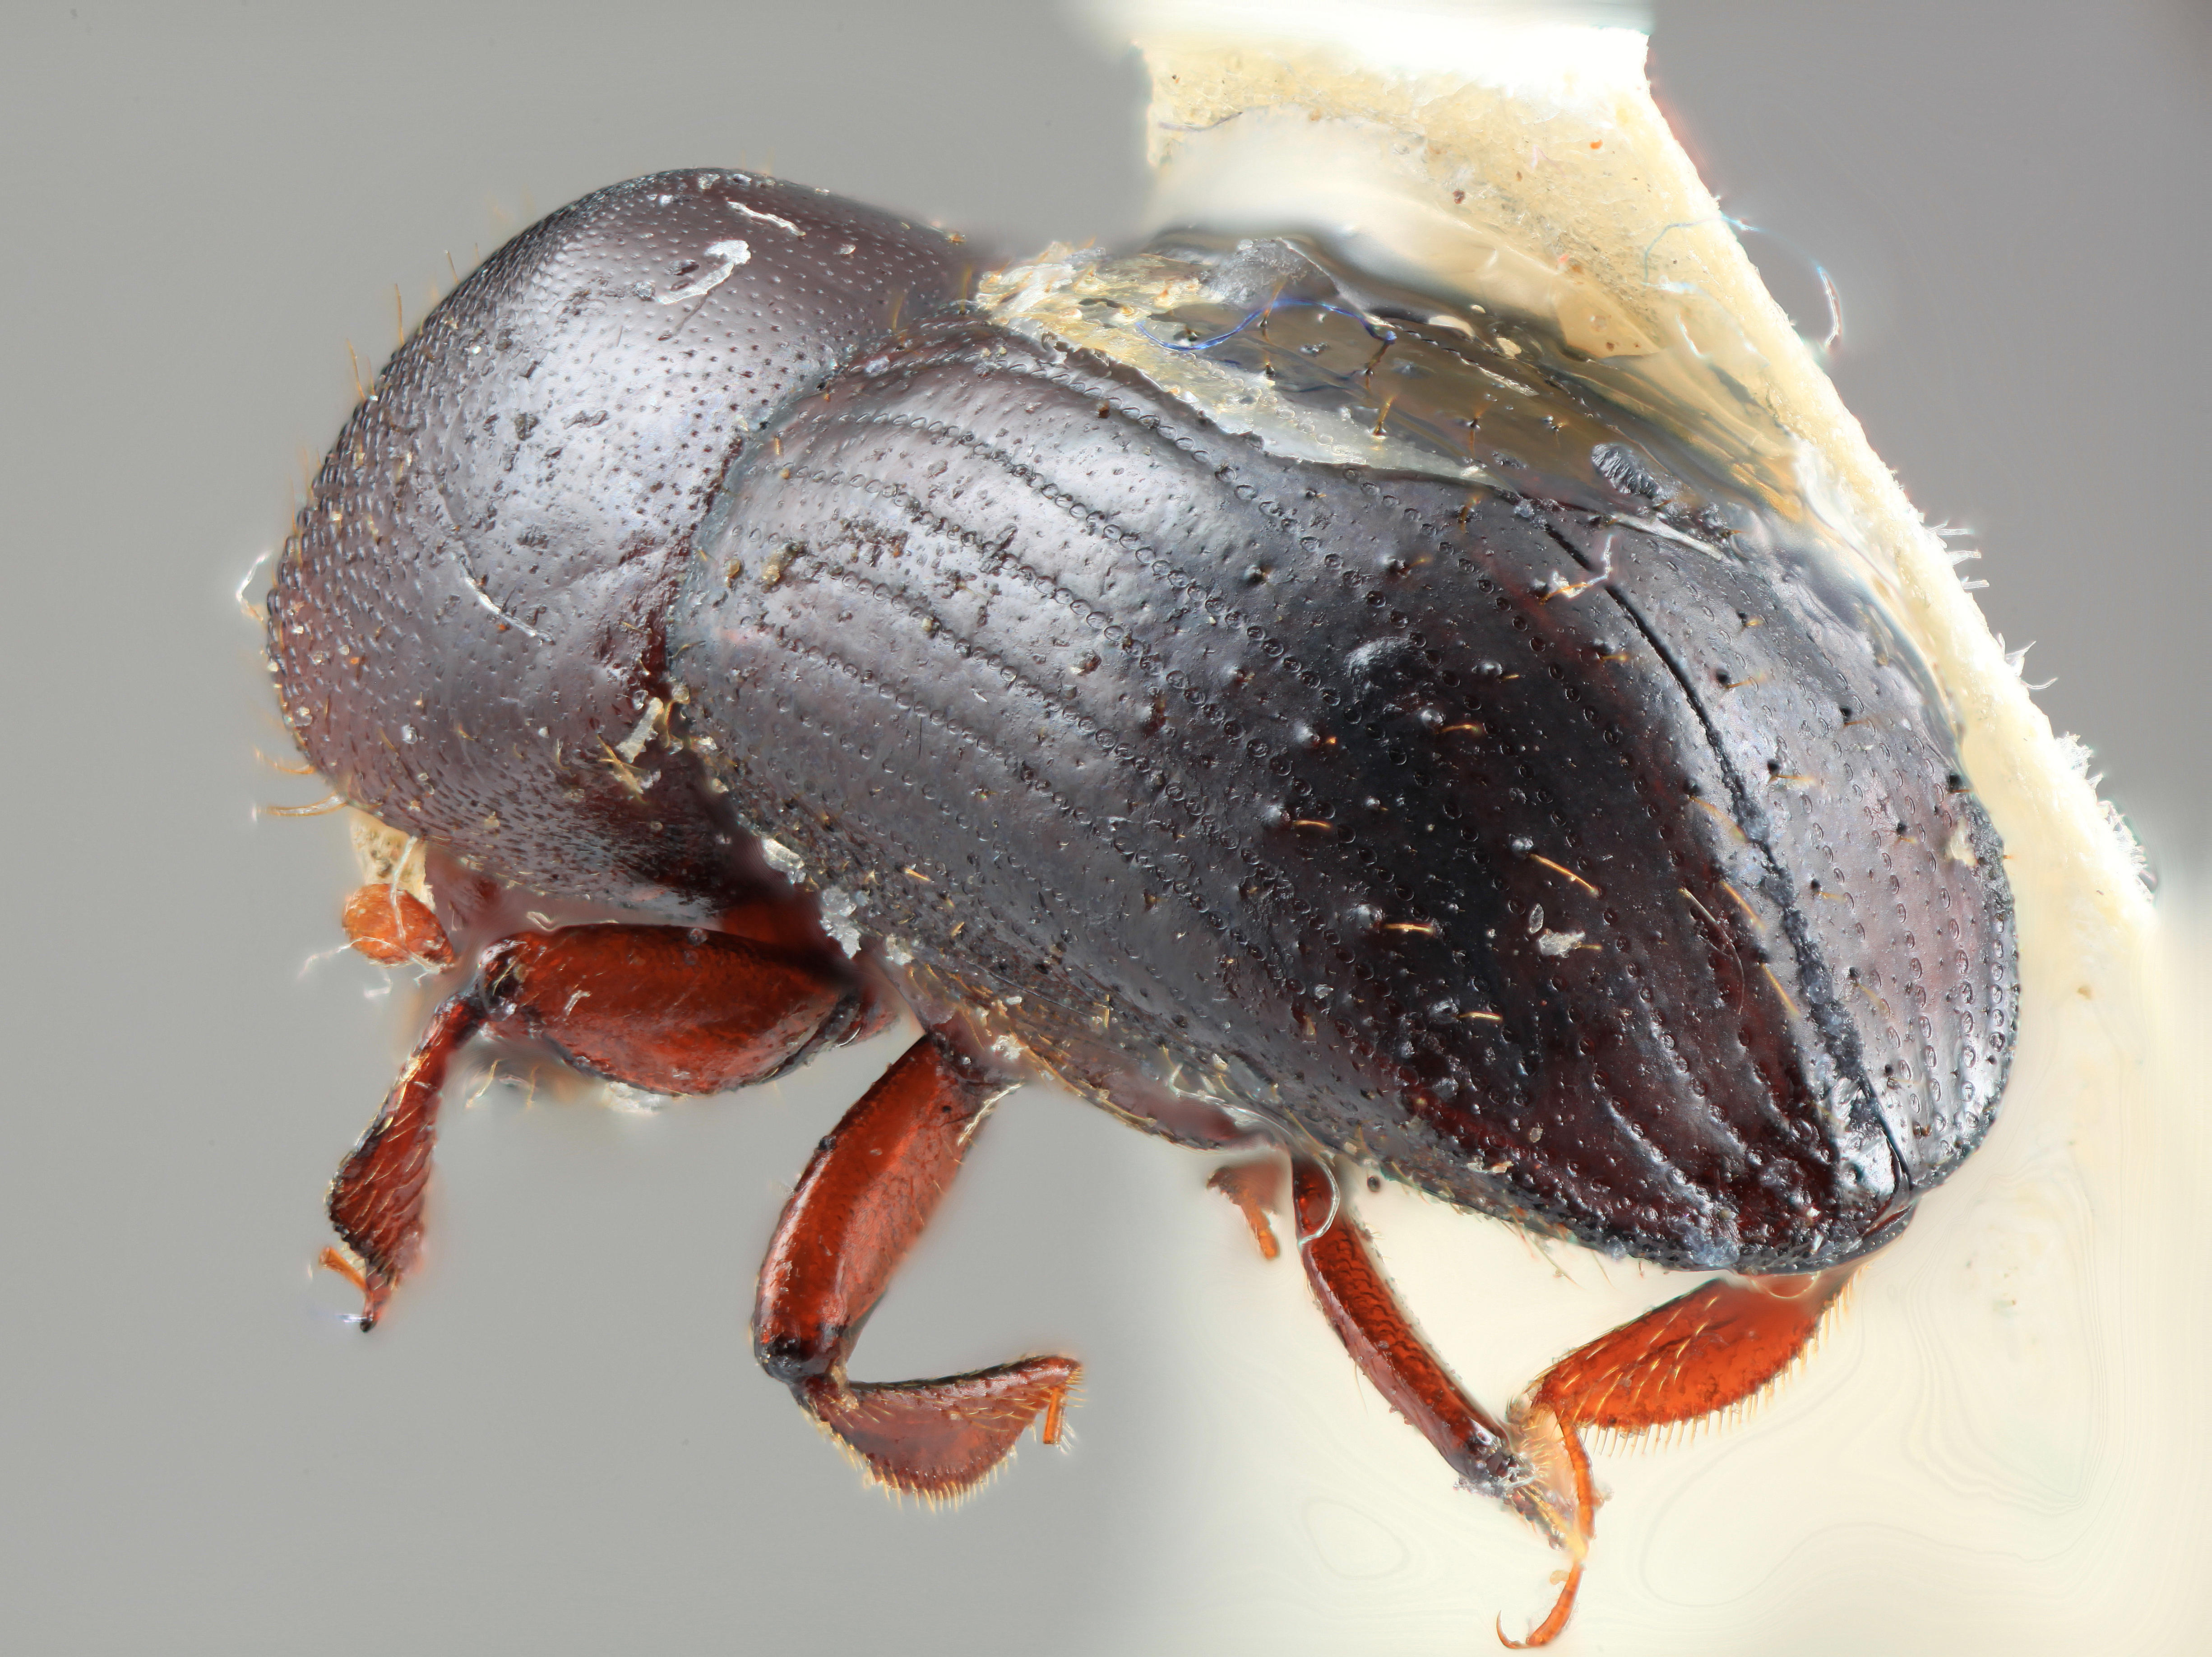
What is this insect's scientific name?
Xyleborus magnificus
